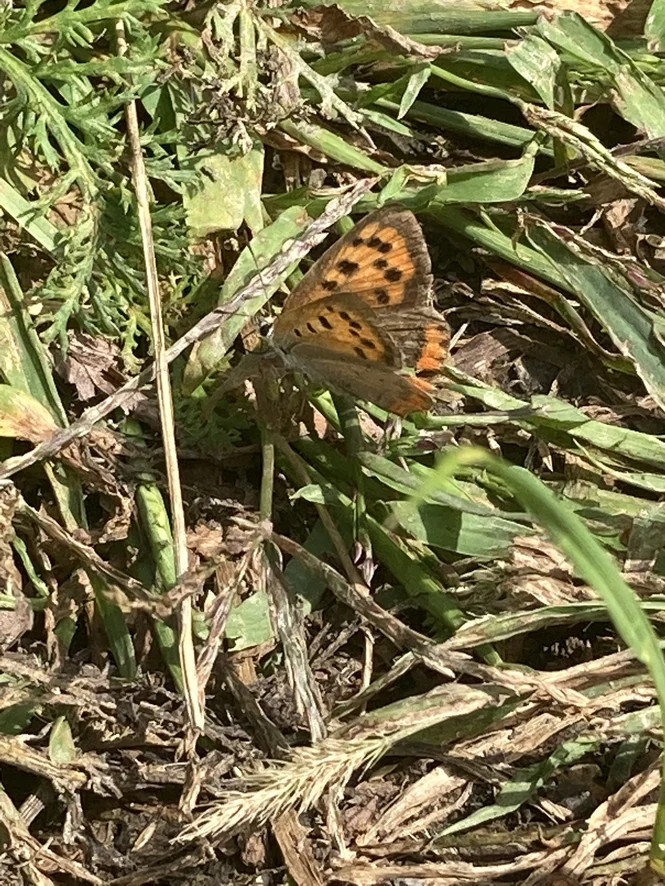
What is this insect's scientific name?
Lycaena phlaeas
